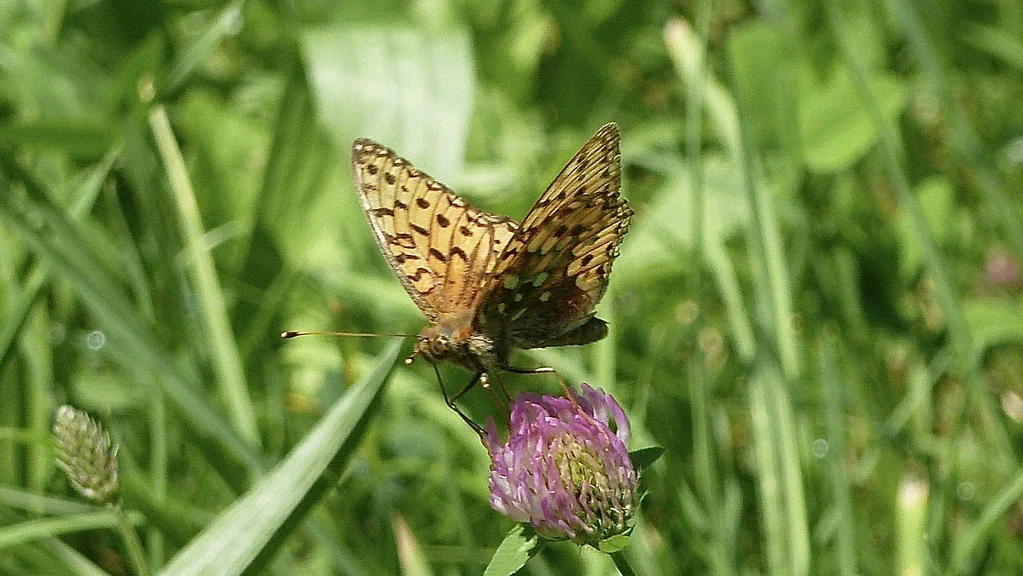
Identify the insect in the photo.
Speyeria aglaja
